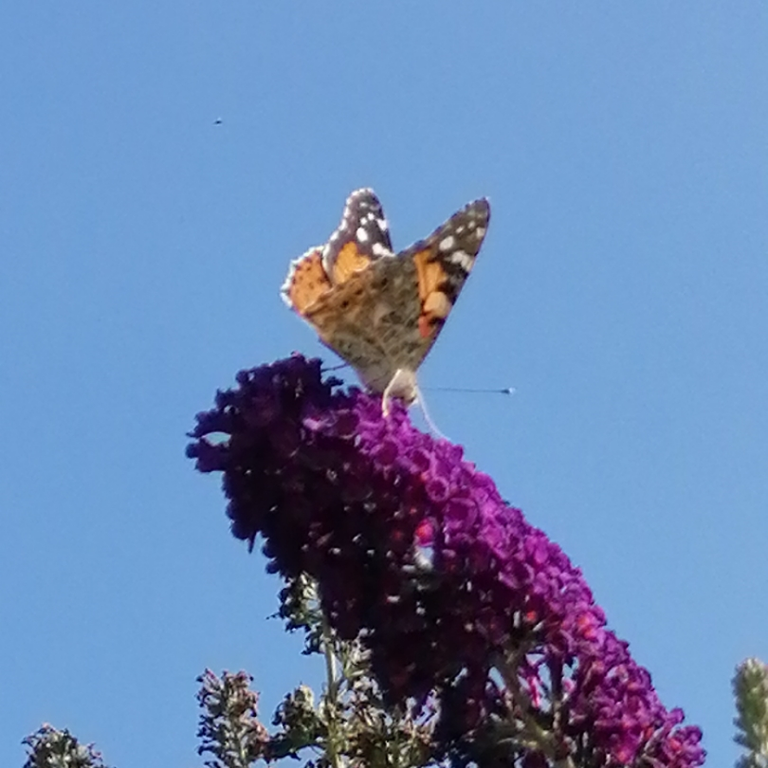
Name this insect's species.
Vanessa cardui
